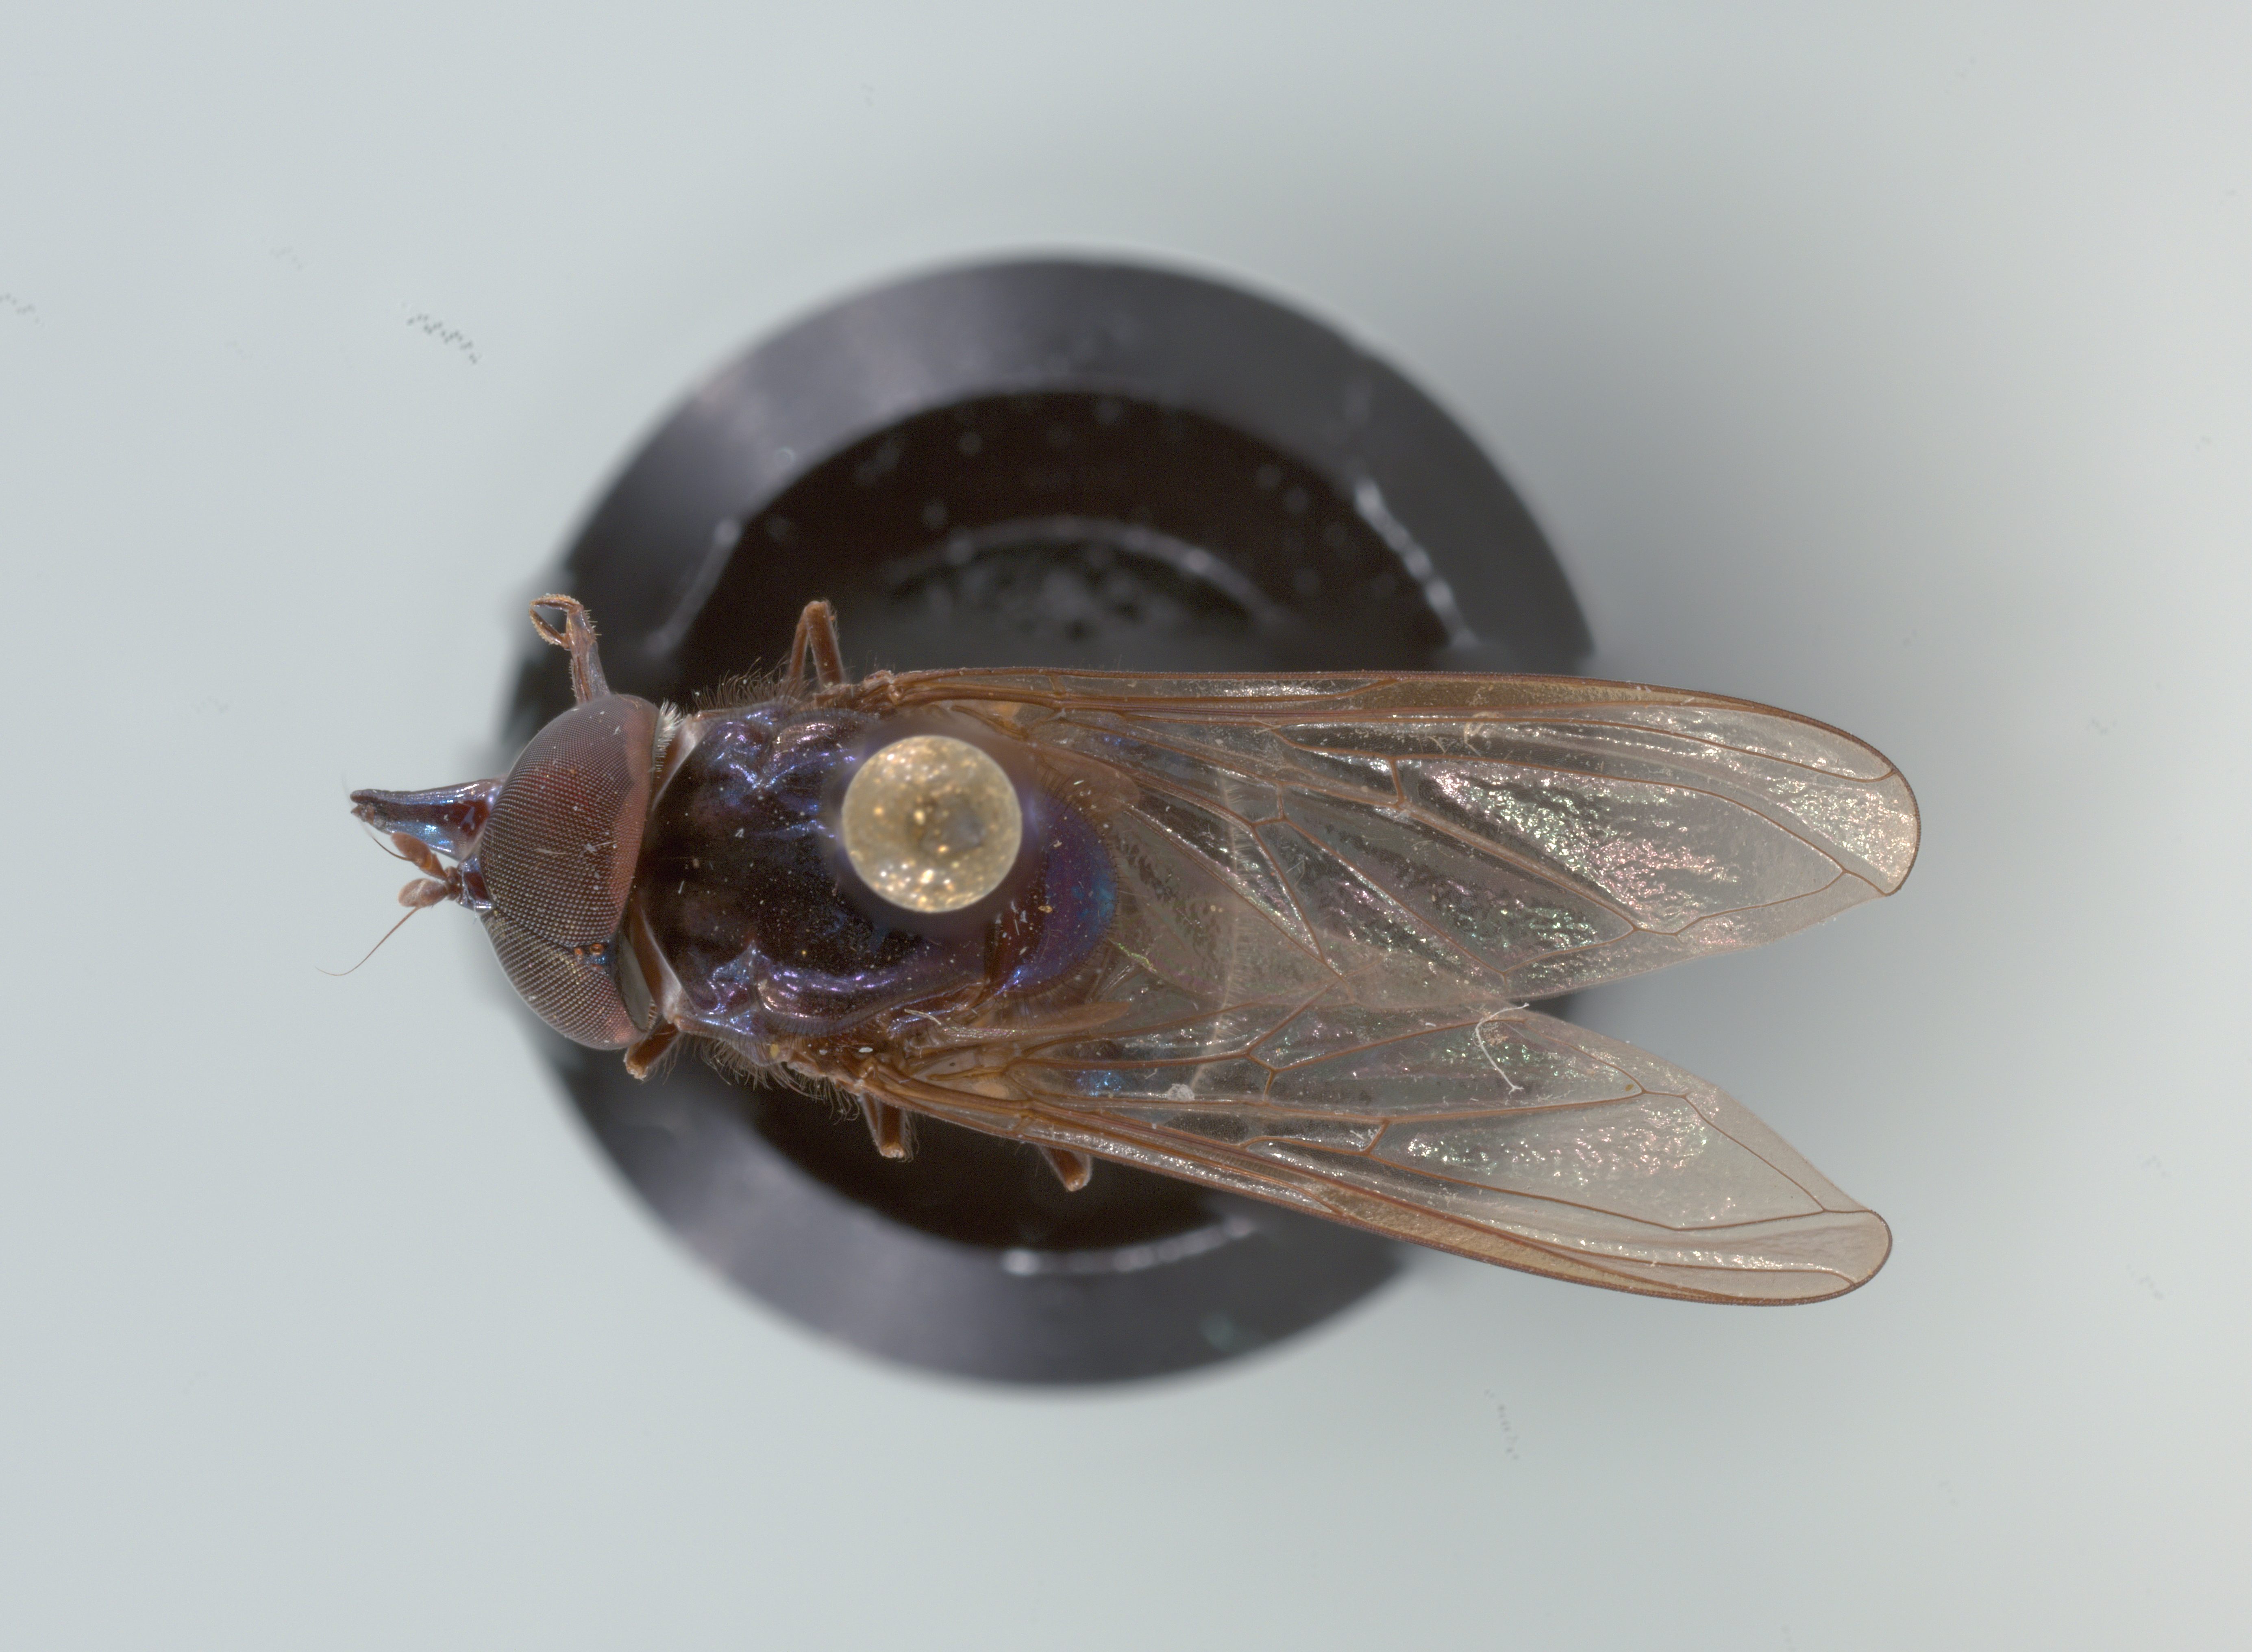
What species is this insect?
Rhingia cyanoprora
